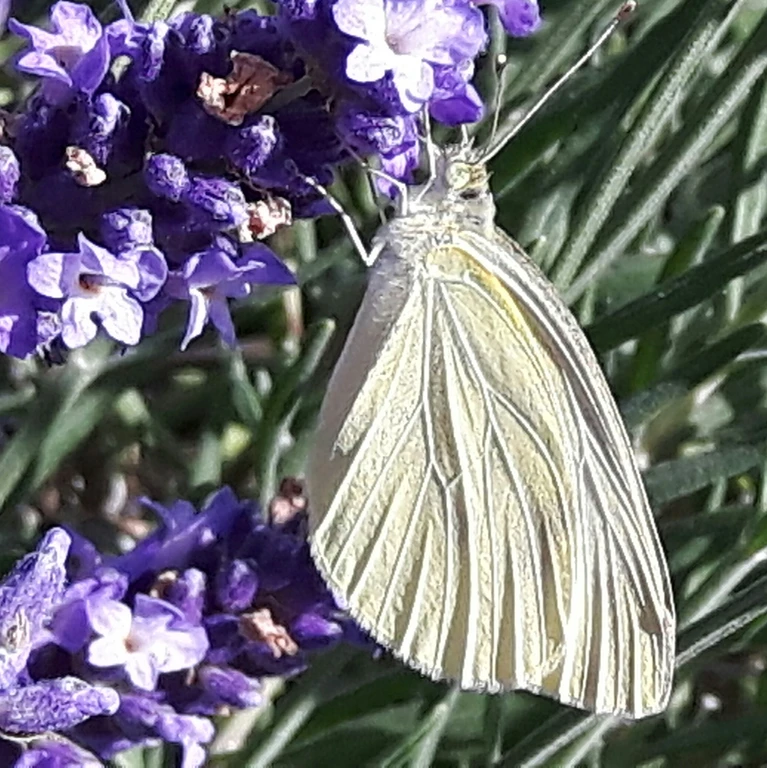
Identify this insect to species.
Pieris napi
